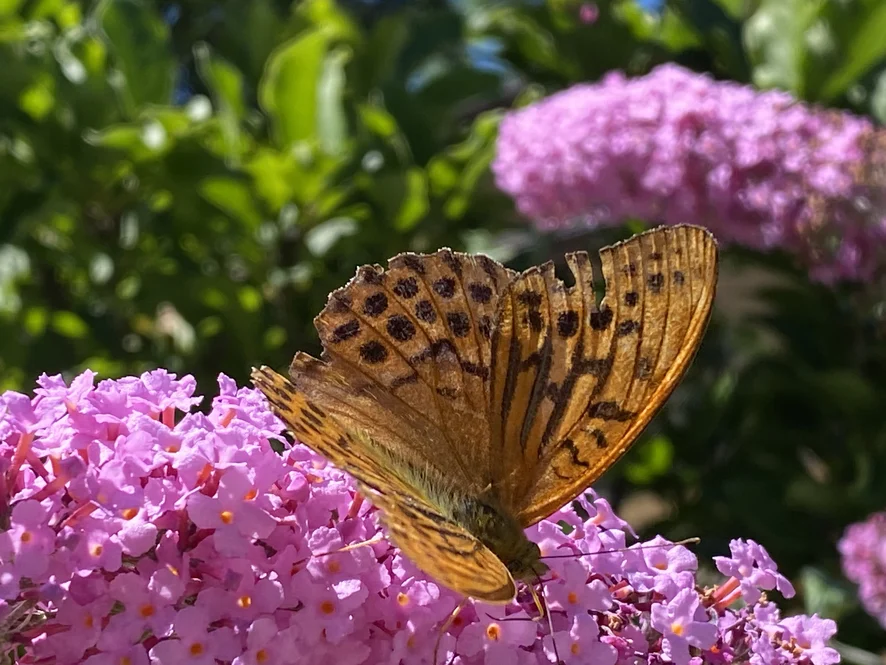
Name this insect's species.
Argynnis paphia
